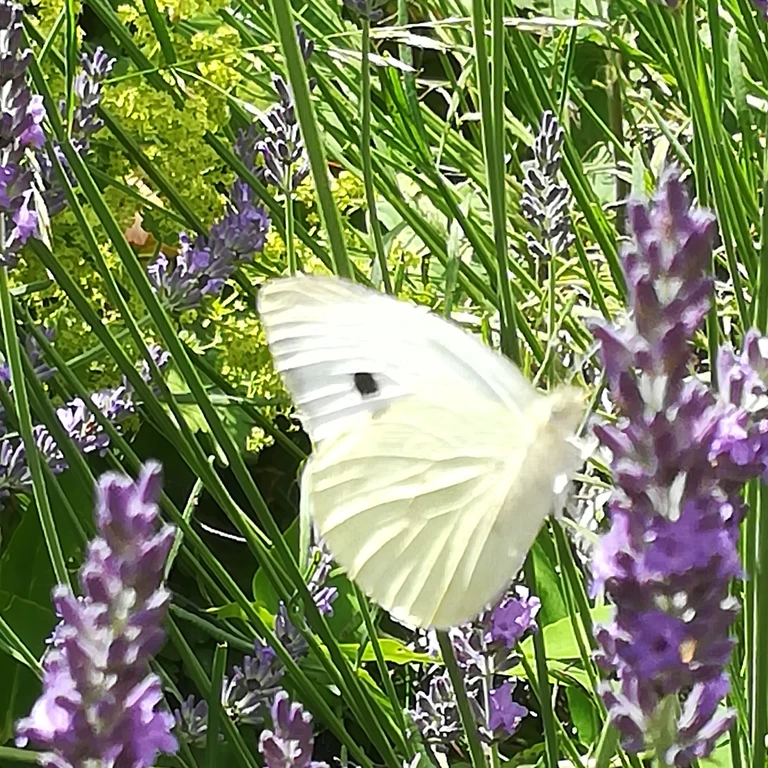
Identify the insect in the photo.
Pieris brassicae
